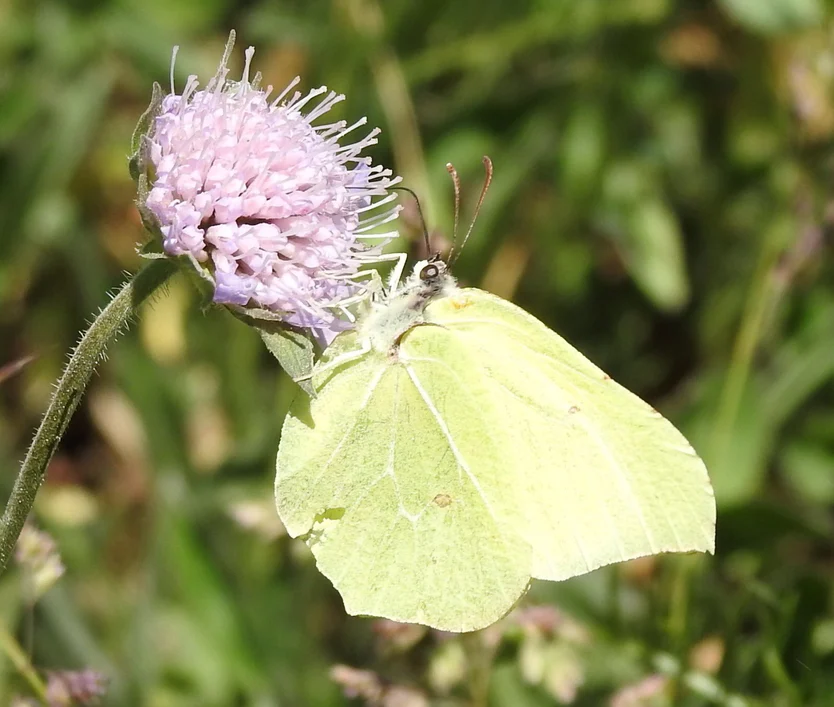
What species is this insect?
Gonepteryx rhamni
